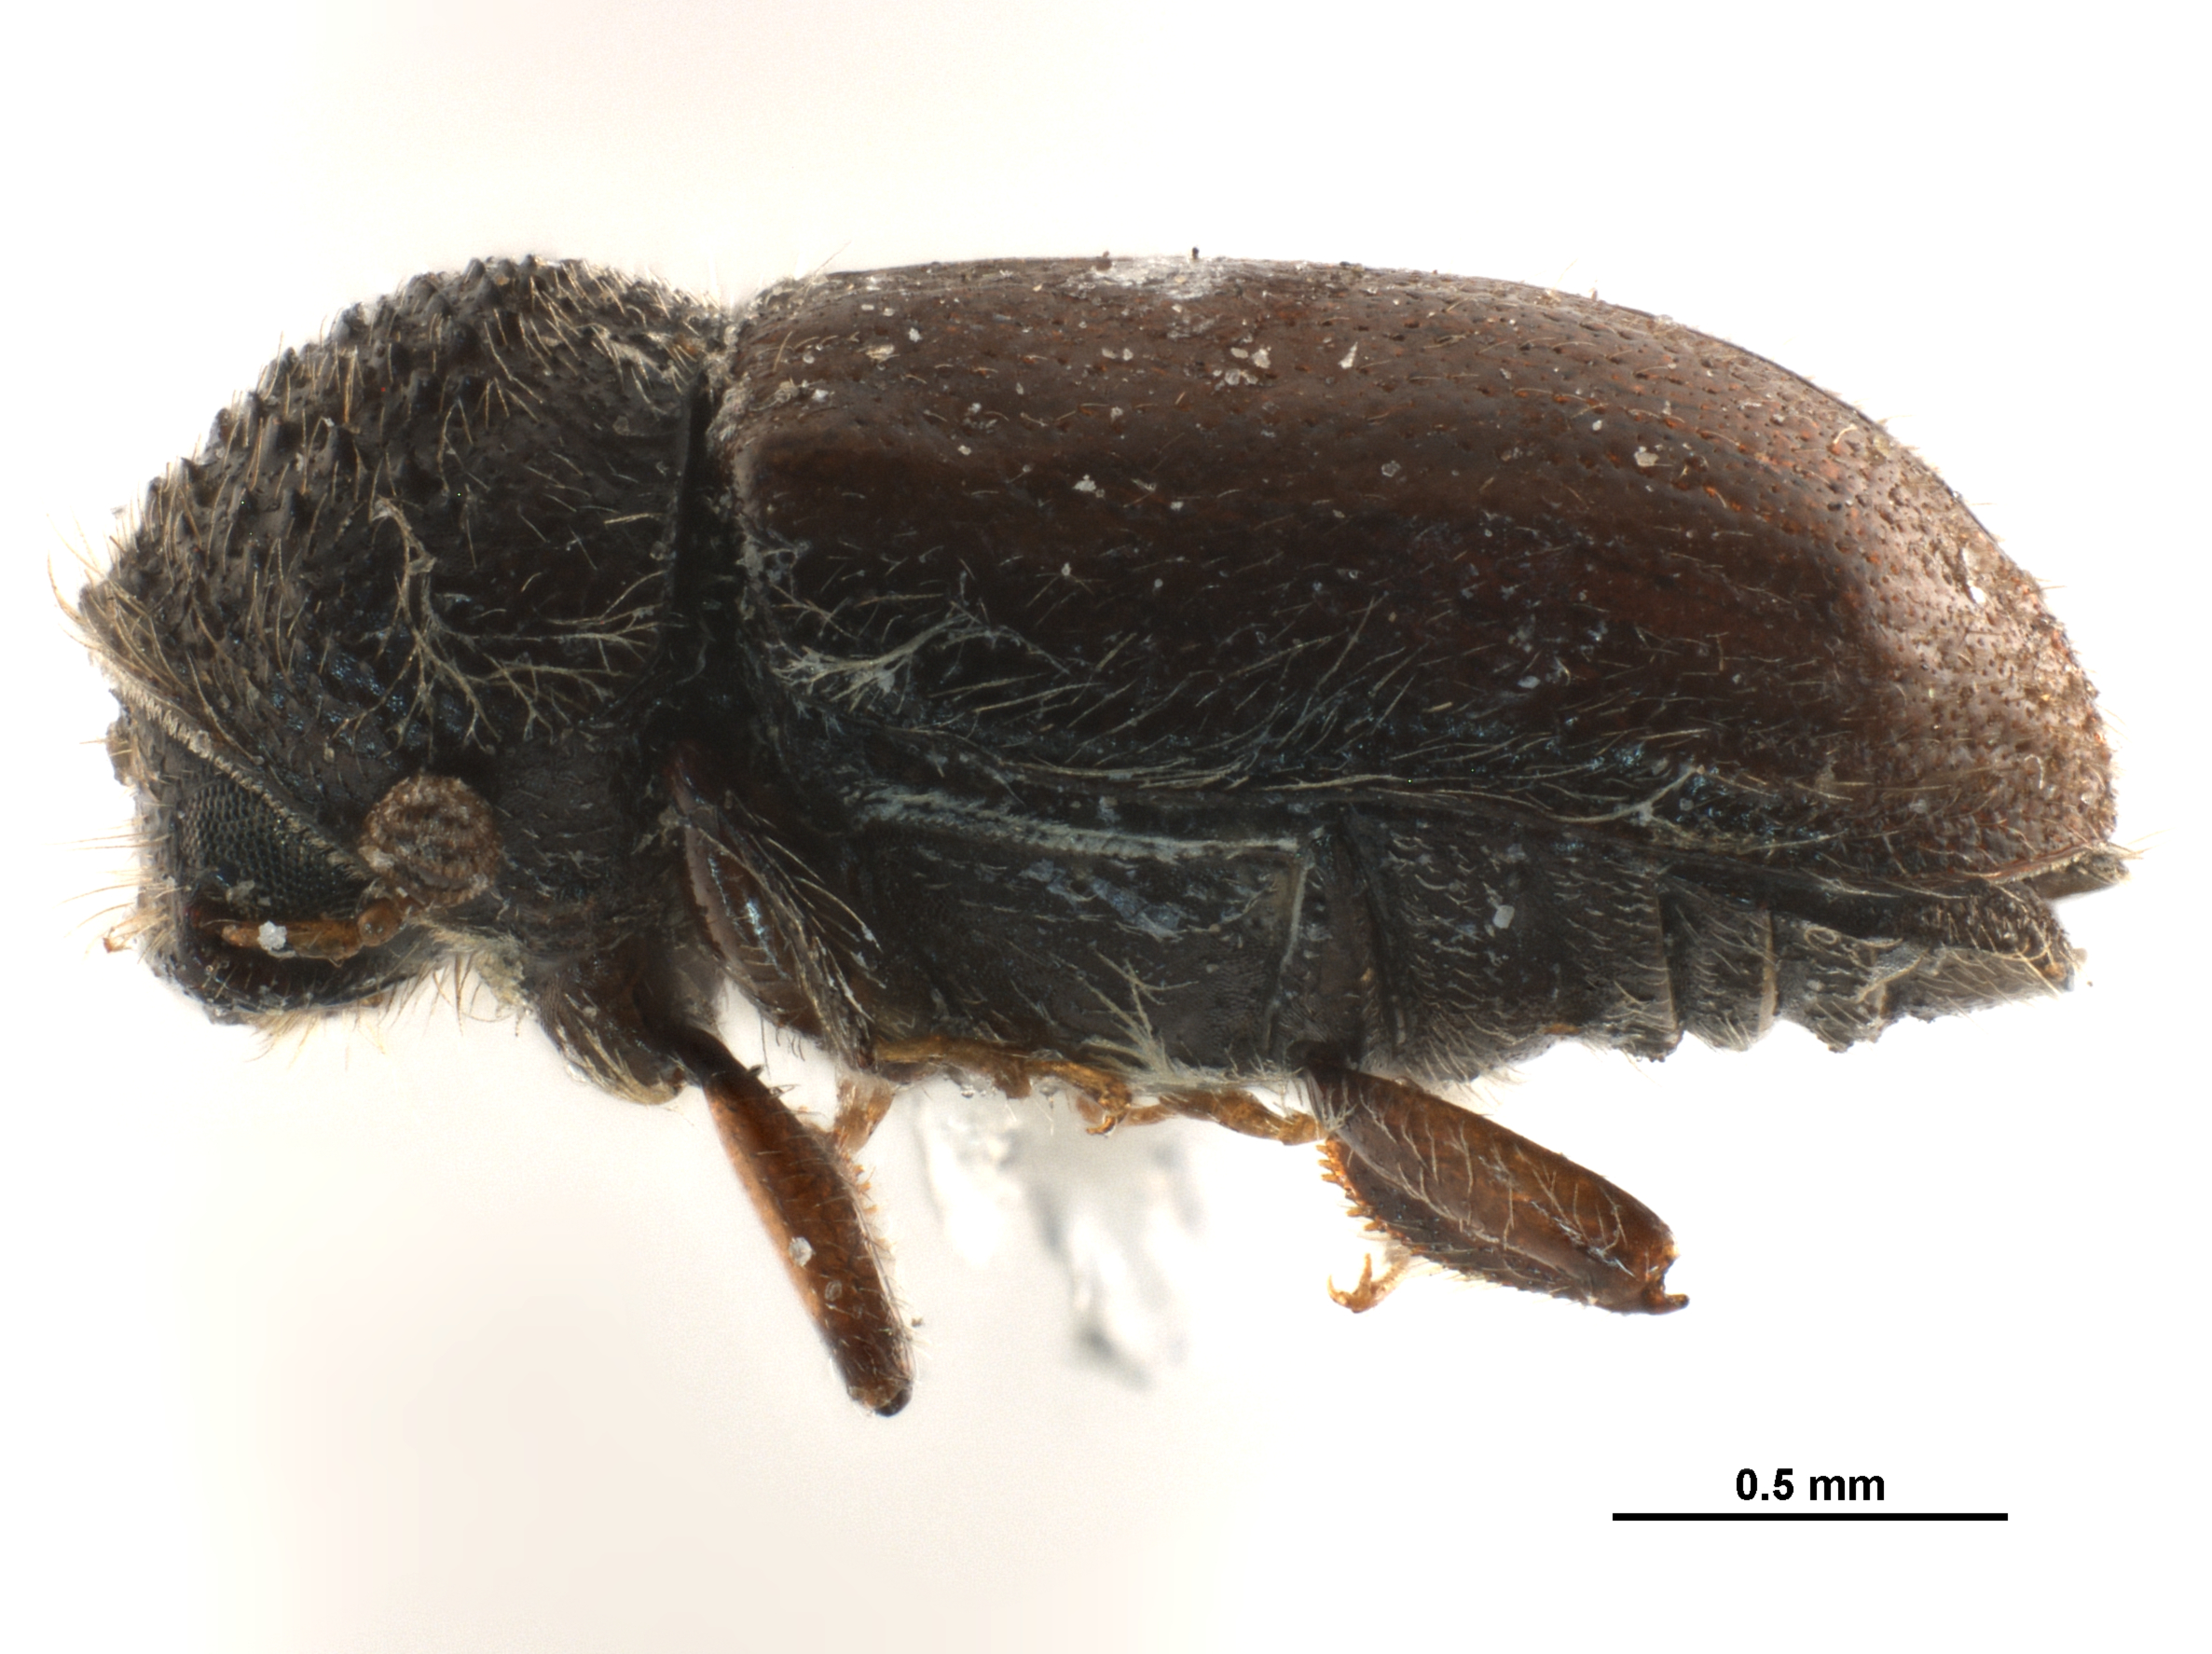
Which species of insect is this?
Cryphalus strohmeyeri
